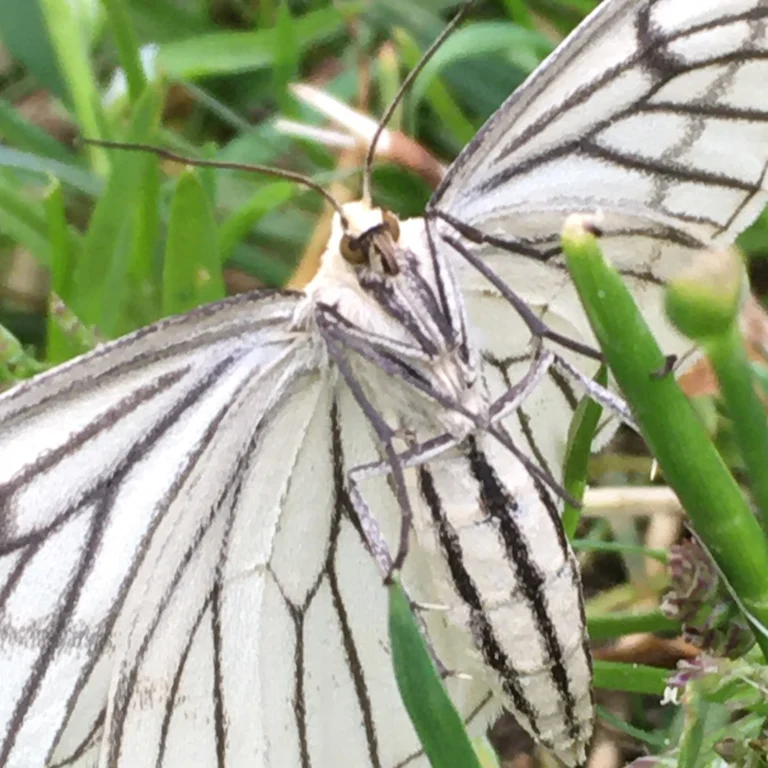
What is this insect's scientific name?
Siona lineata
